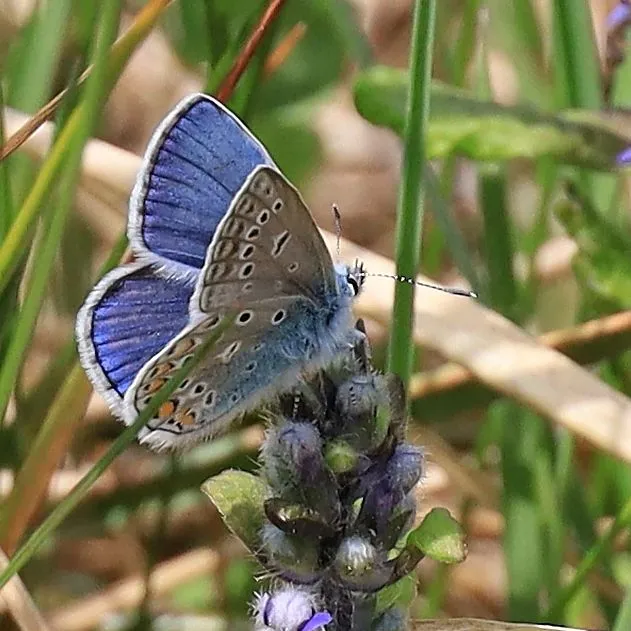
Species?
Polyommatus icarus
